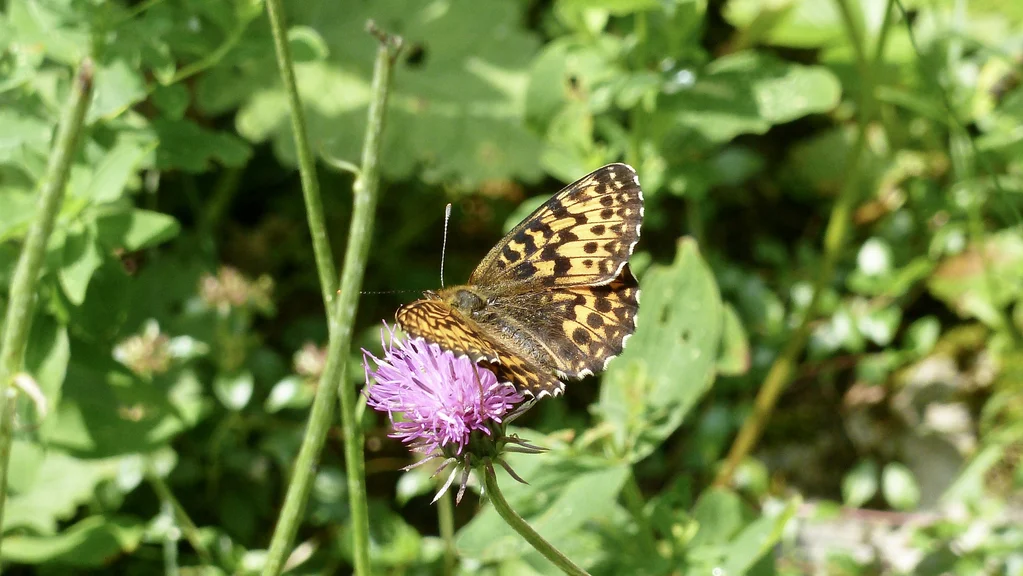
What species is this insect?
Boloria titania
